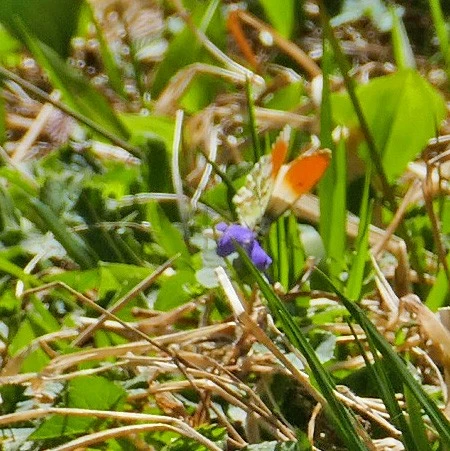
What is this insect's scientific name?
Anthocharis cardamines
